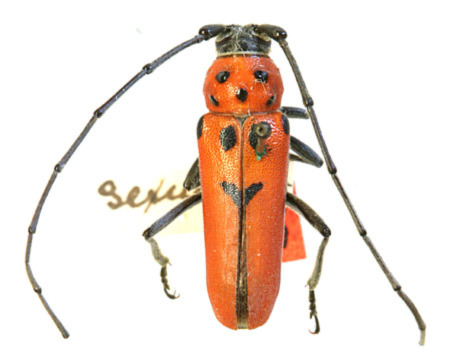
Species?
Tylosis sexualis (also Tylosis maculatus)
